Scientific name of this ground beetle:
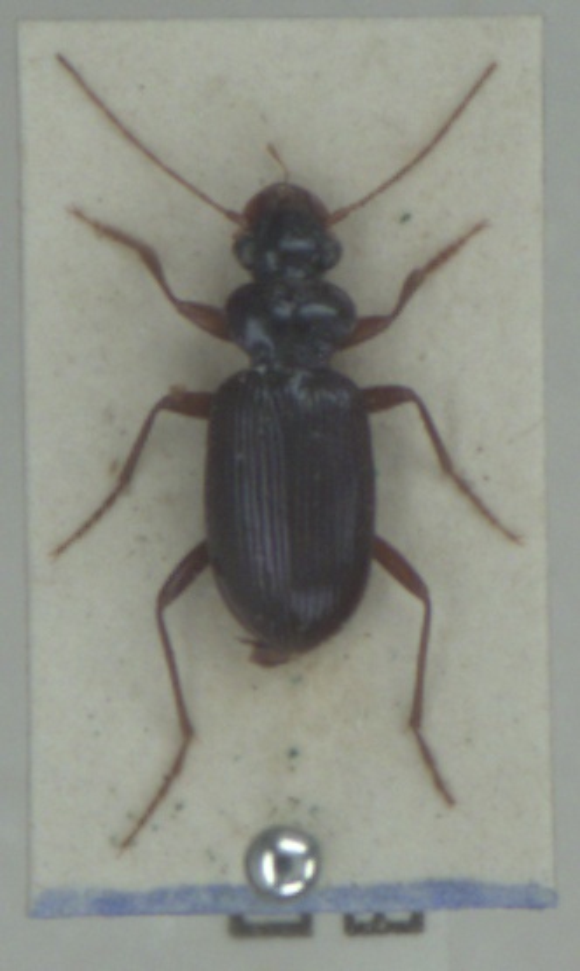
Leistus fulvibarbis
